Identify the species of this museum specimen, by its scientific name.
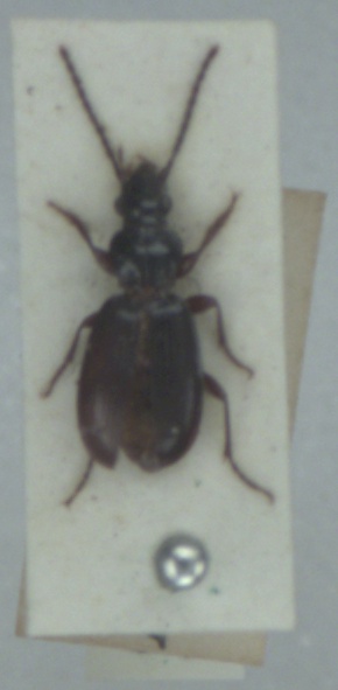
Patrobus assimilis
